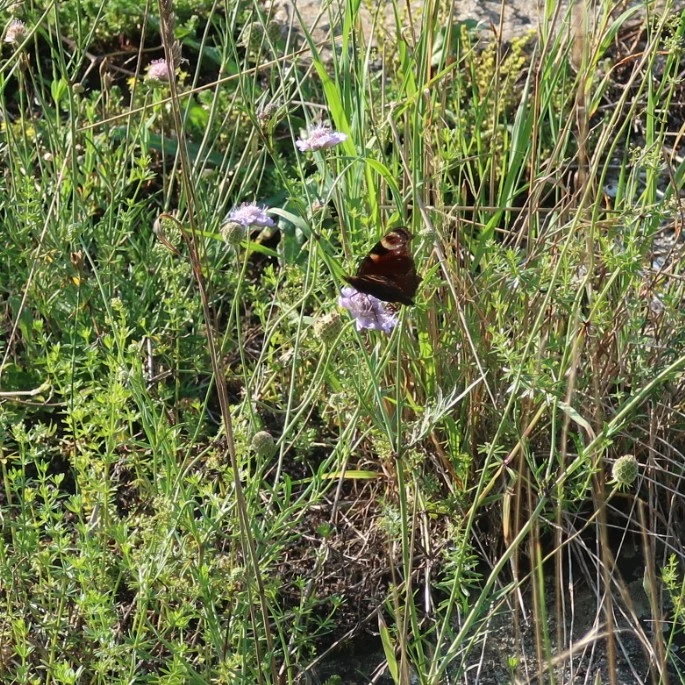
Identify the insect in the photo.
Aglais io
